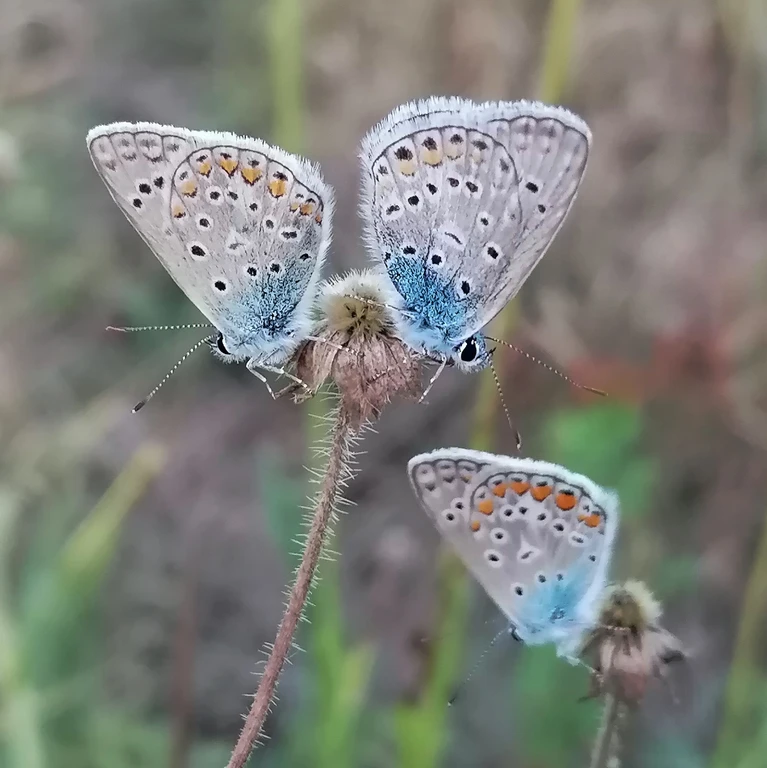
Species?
Polyommatus icarus
